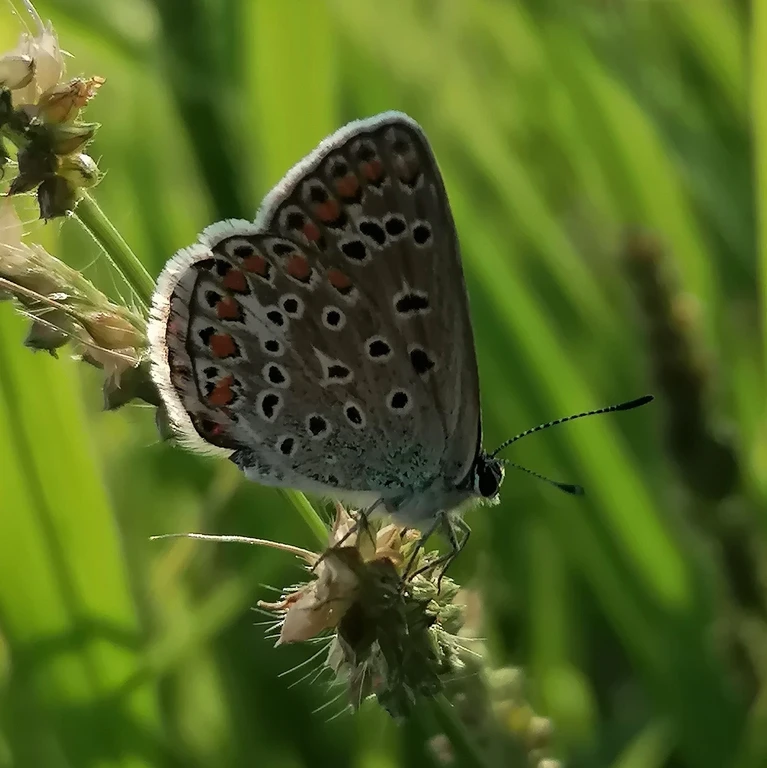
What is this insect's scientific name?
Polyommatus icarus
